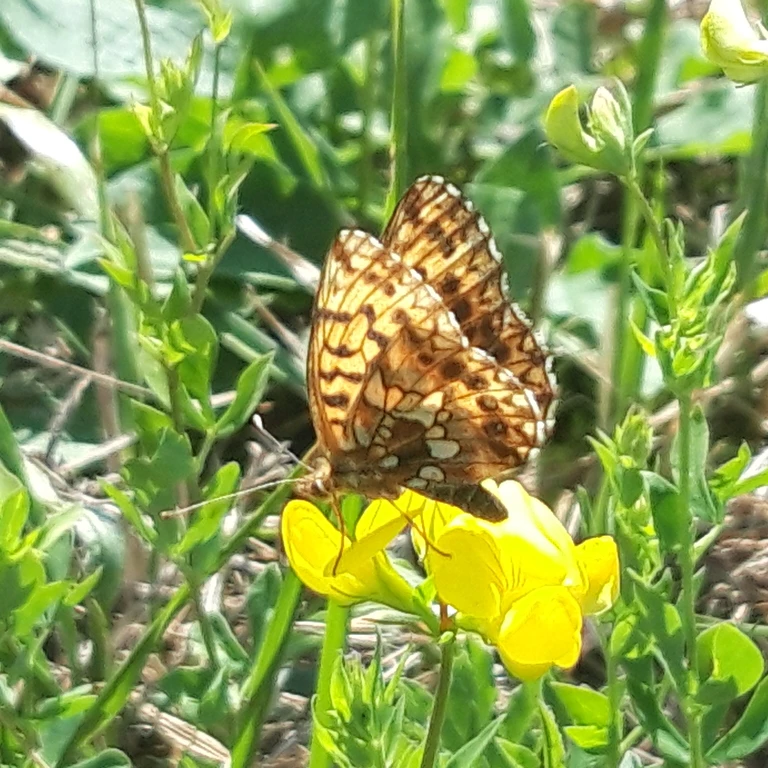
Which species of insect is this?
Boloria dia
